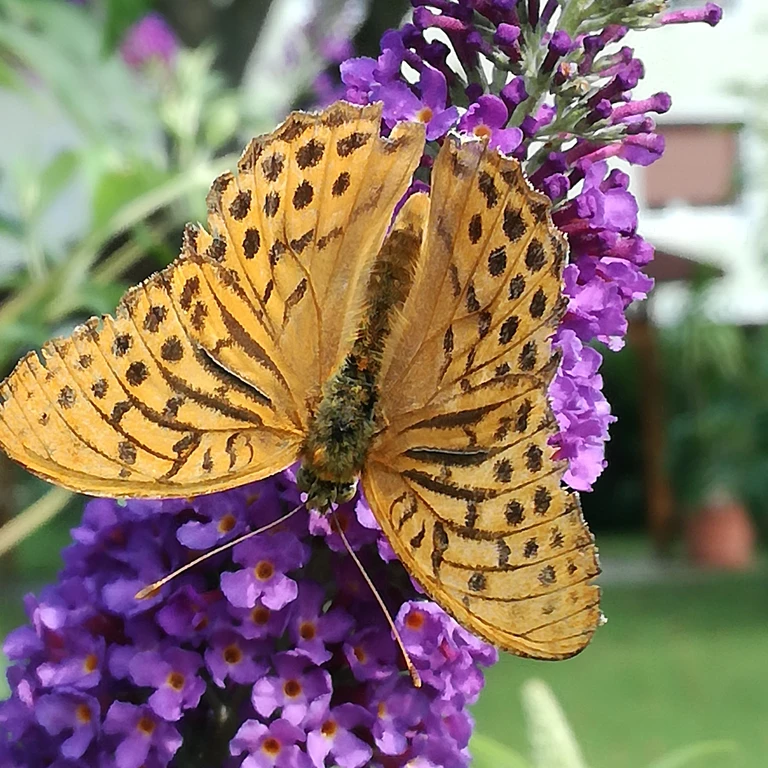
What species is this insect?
Argynnis paphia
